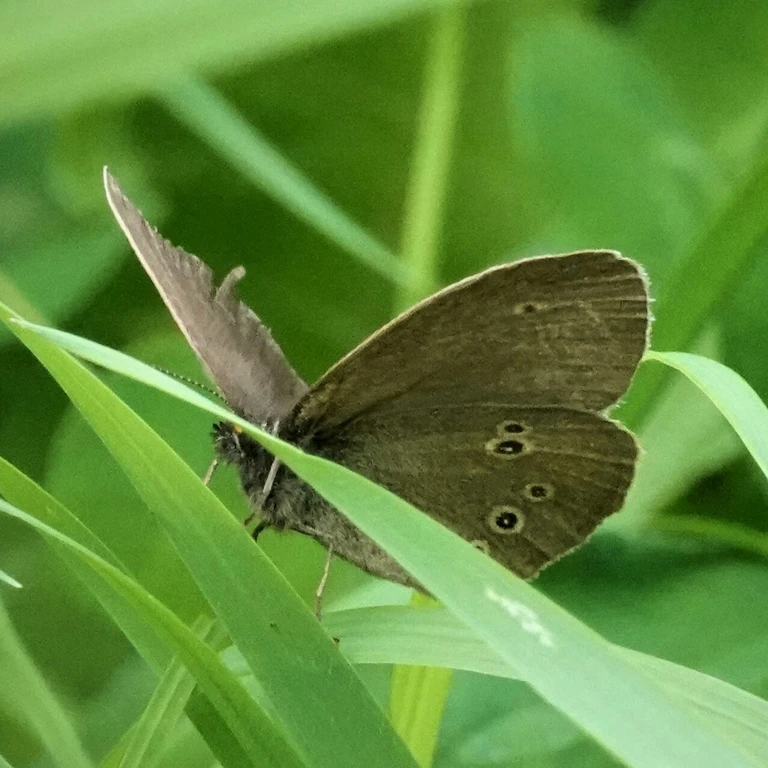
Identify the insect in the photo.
Aphantopus hyperantus
